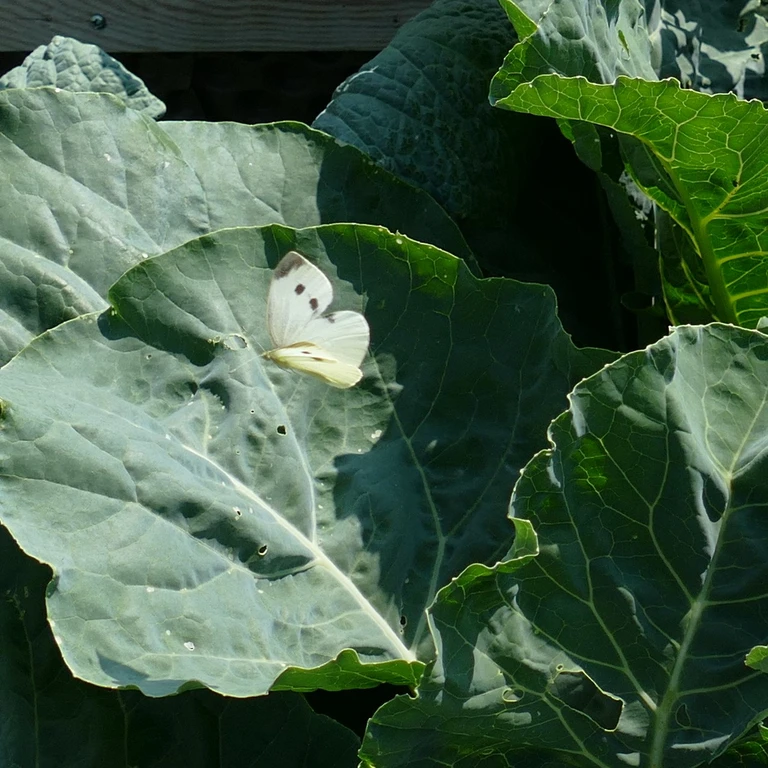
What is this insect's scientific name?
Pieris rapae
